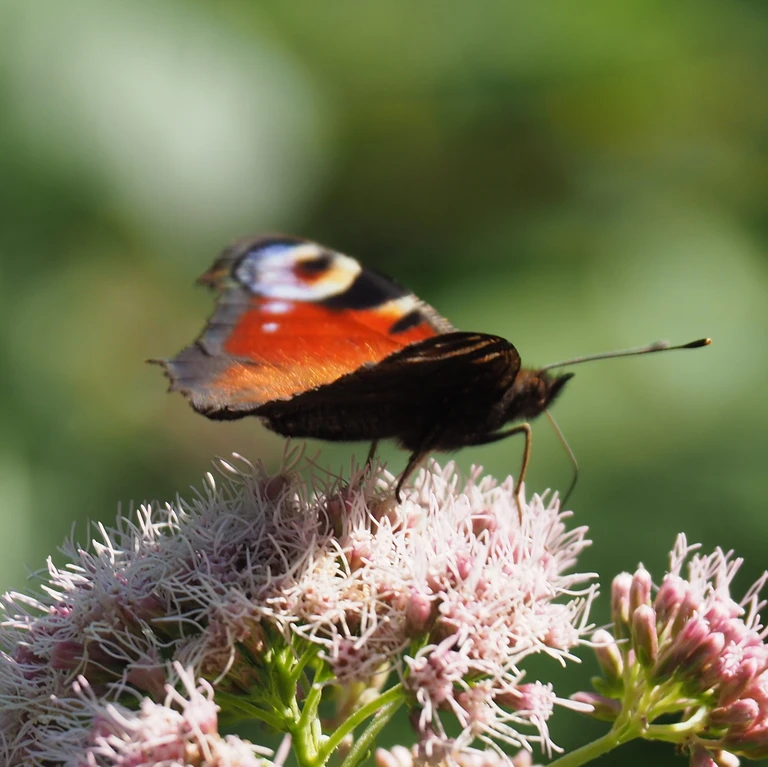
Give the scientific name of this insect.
Aglais io
